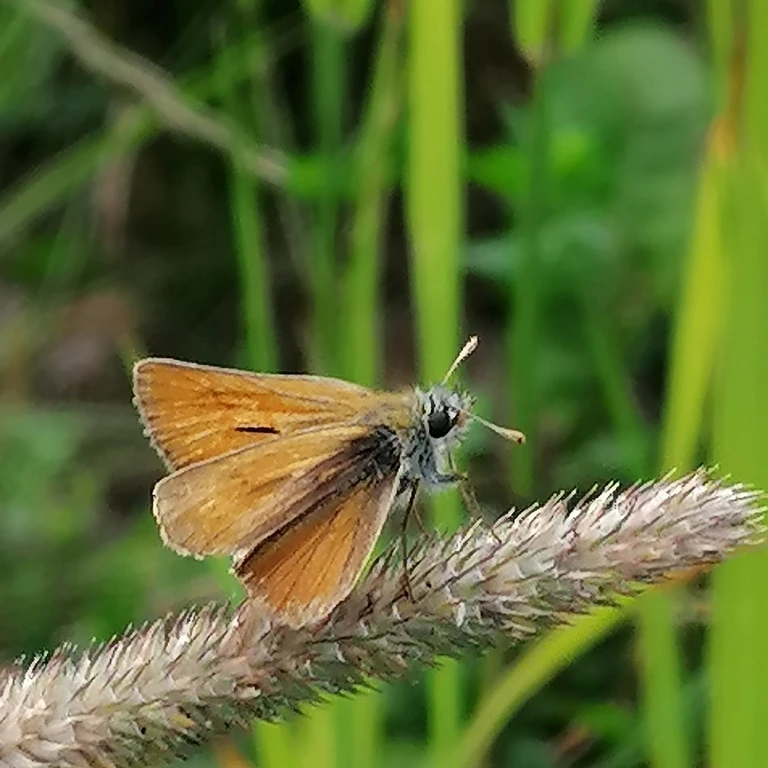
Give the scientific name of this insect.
Thymelicus sylvestris
